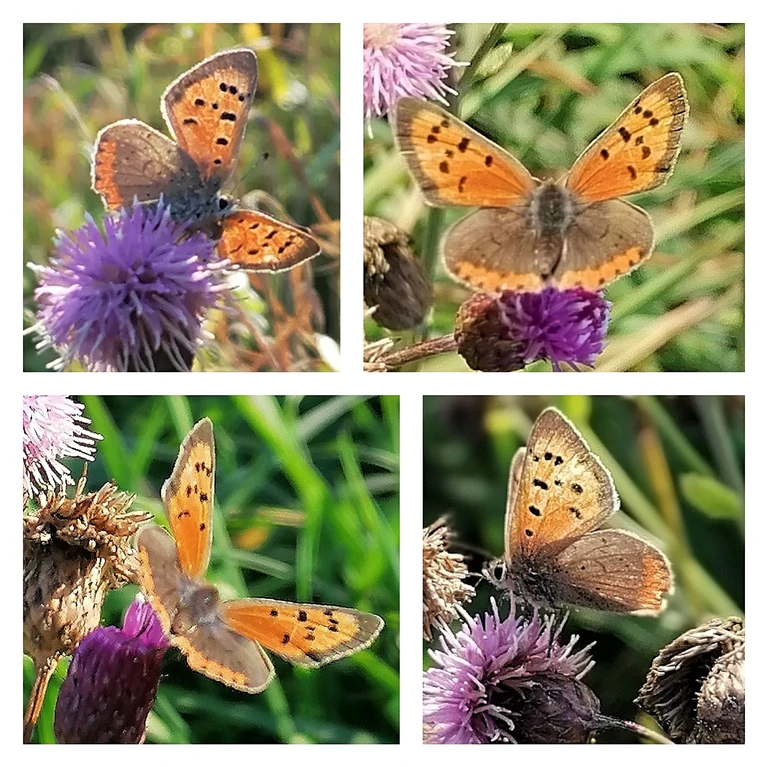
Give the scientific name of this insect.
Lycaena phlaeas
